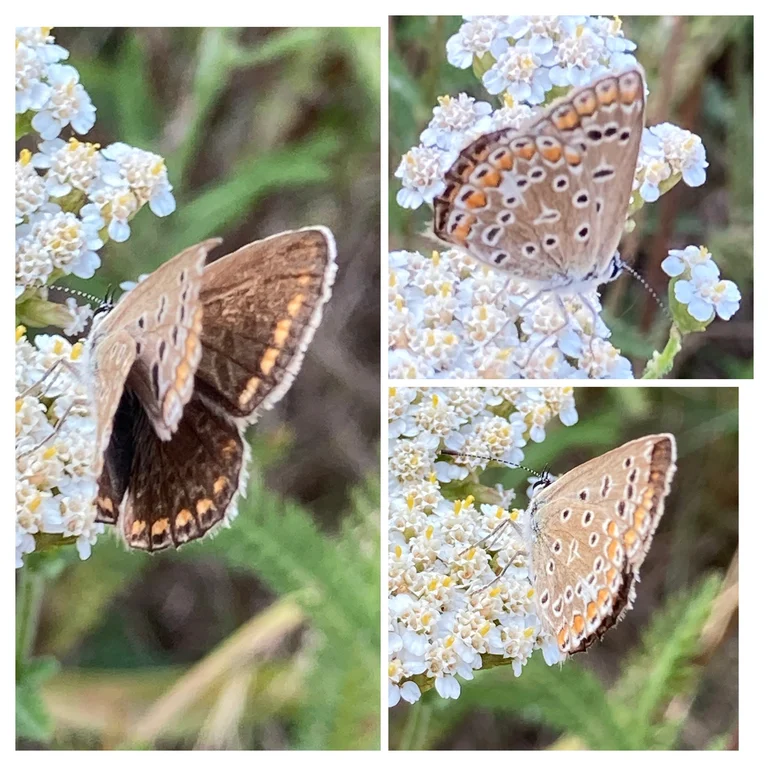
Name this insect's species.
Polyommatus icarus
